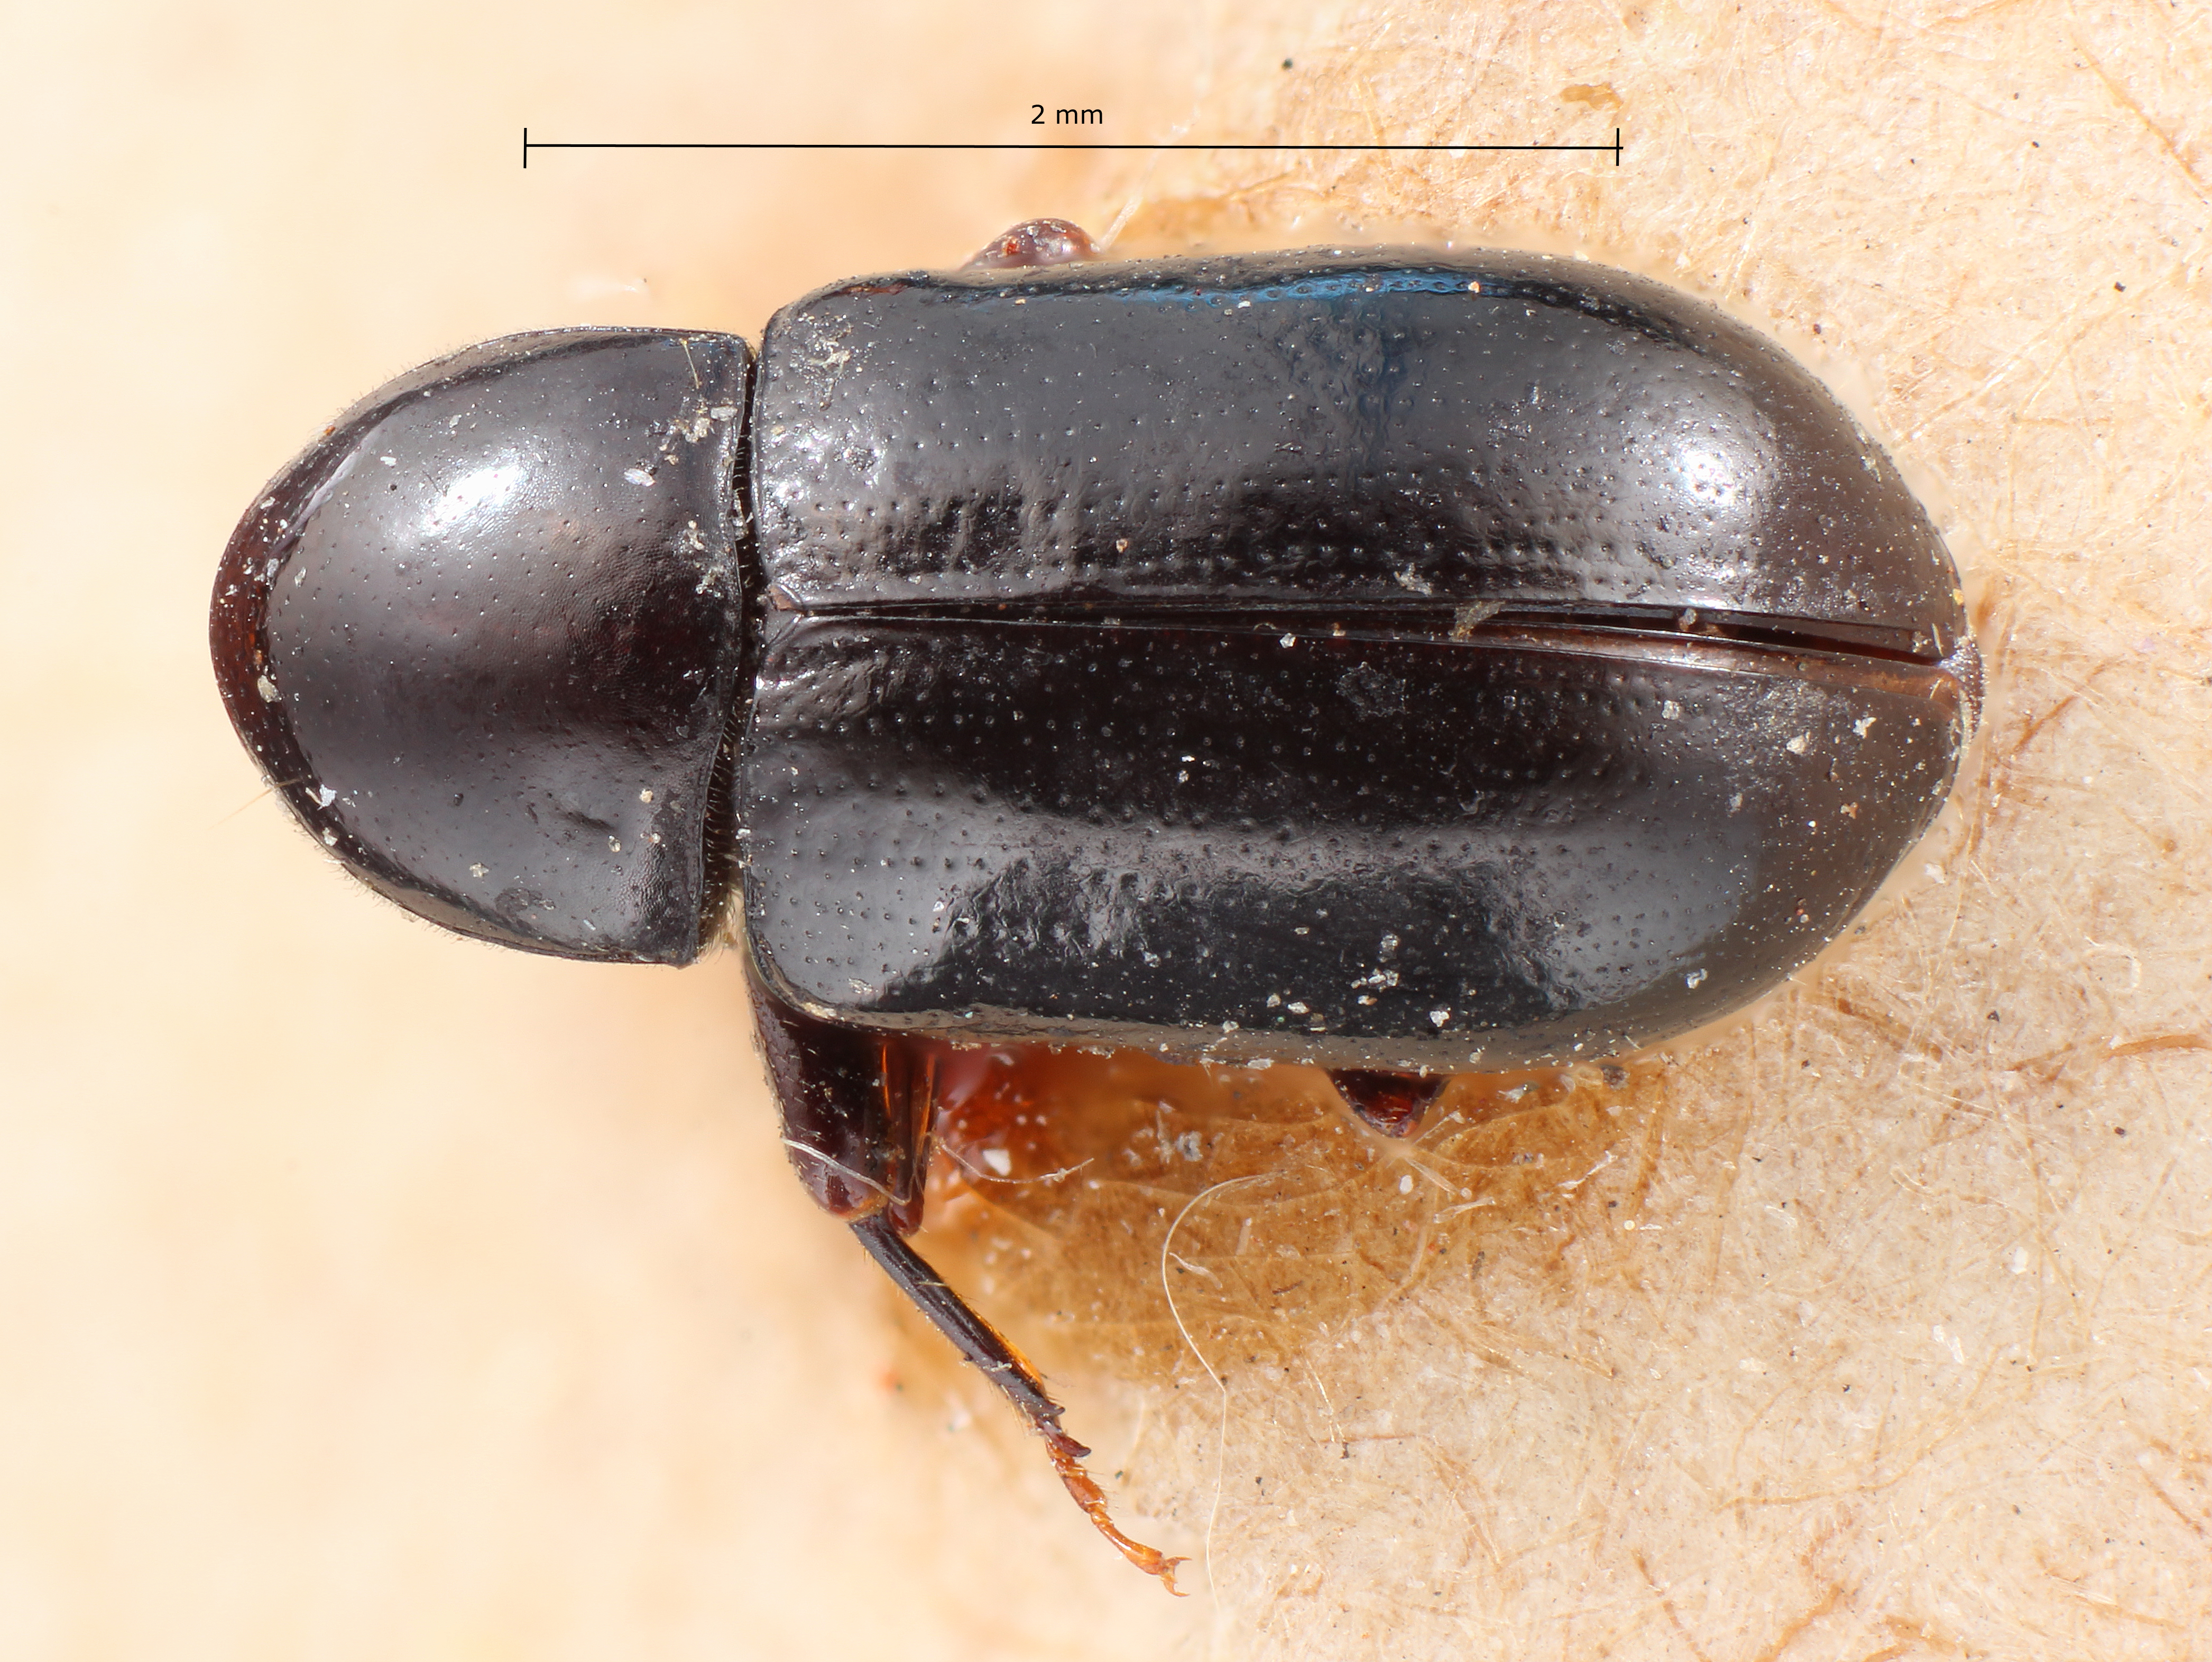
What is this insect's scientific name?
Scolytodes major
